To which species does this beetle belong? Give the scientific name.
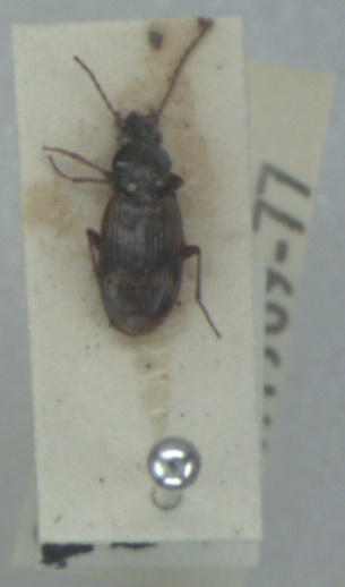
Bembidion dentellum
